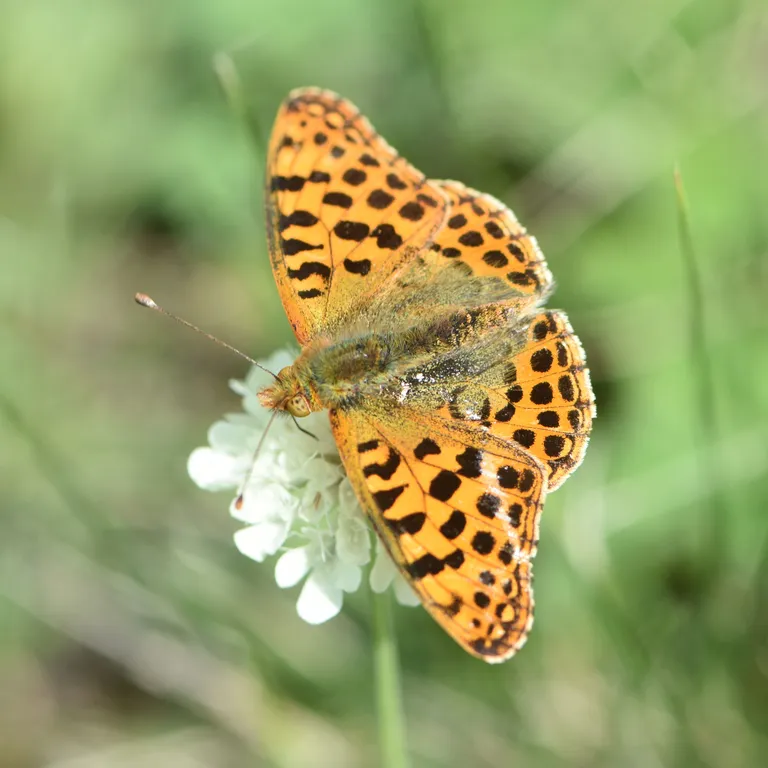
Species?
Issoria lathonia
